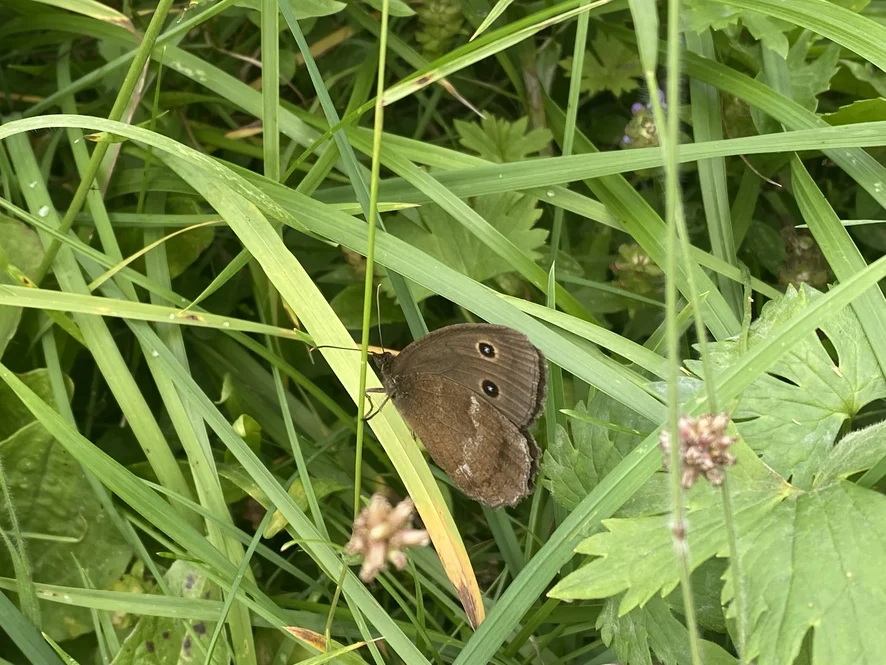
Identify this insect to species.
Minois dryas
